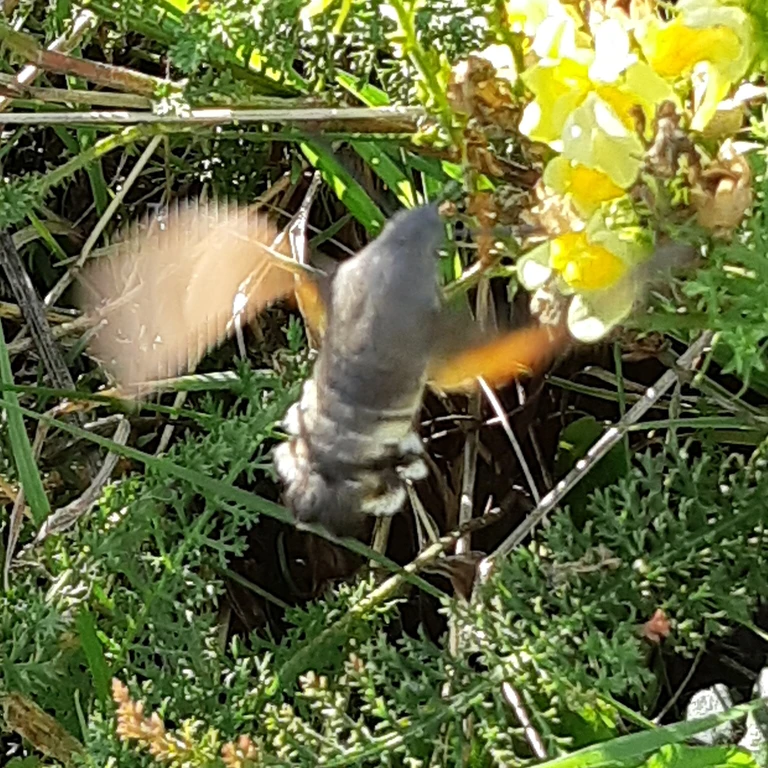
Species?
Macroglossum stellatarum
